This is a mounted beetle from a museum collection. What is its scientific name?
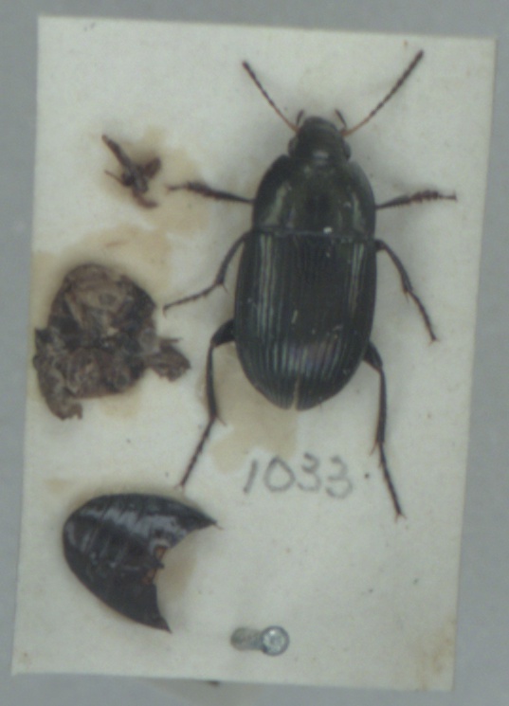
Amara ovata
